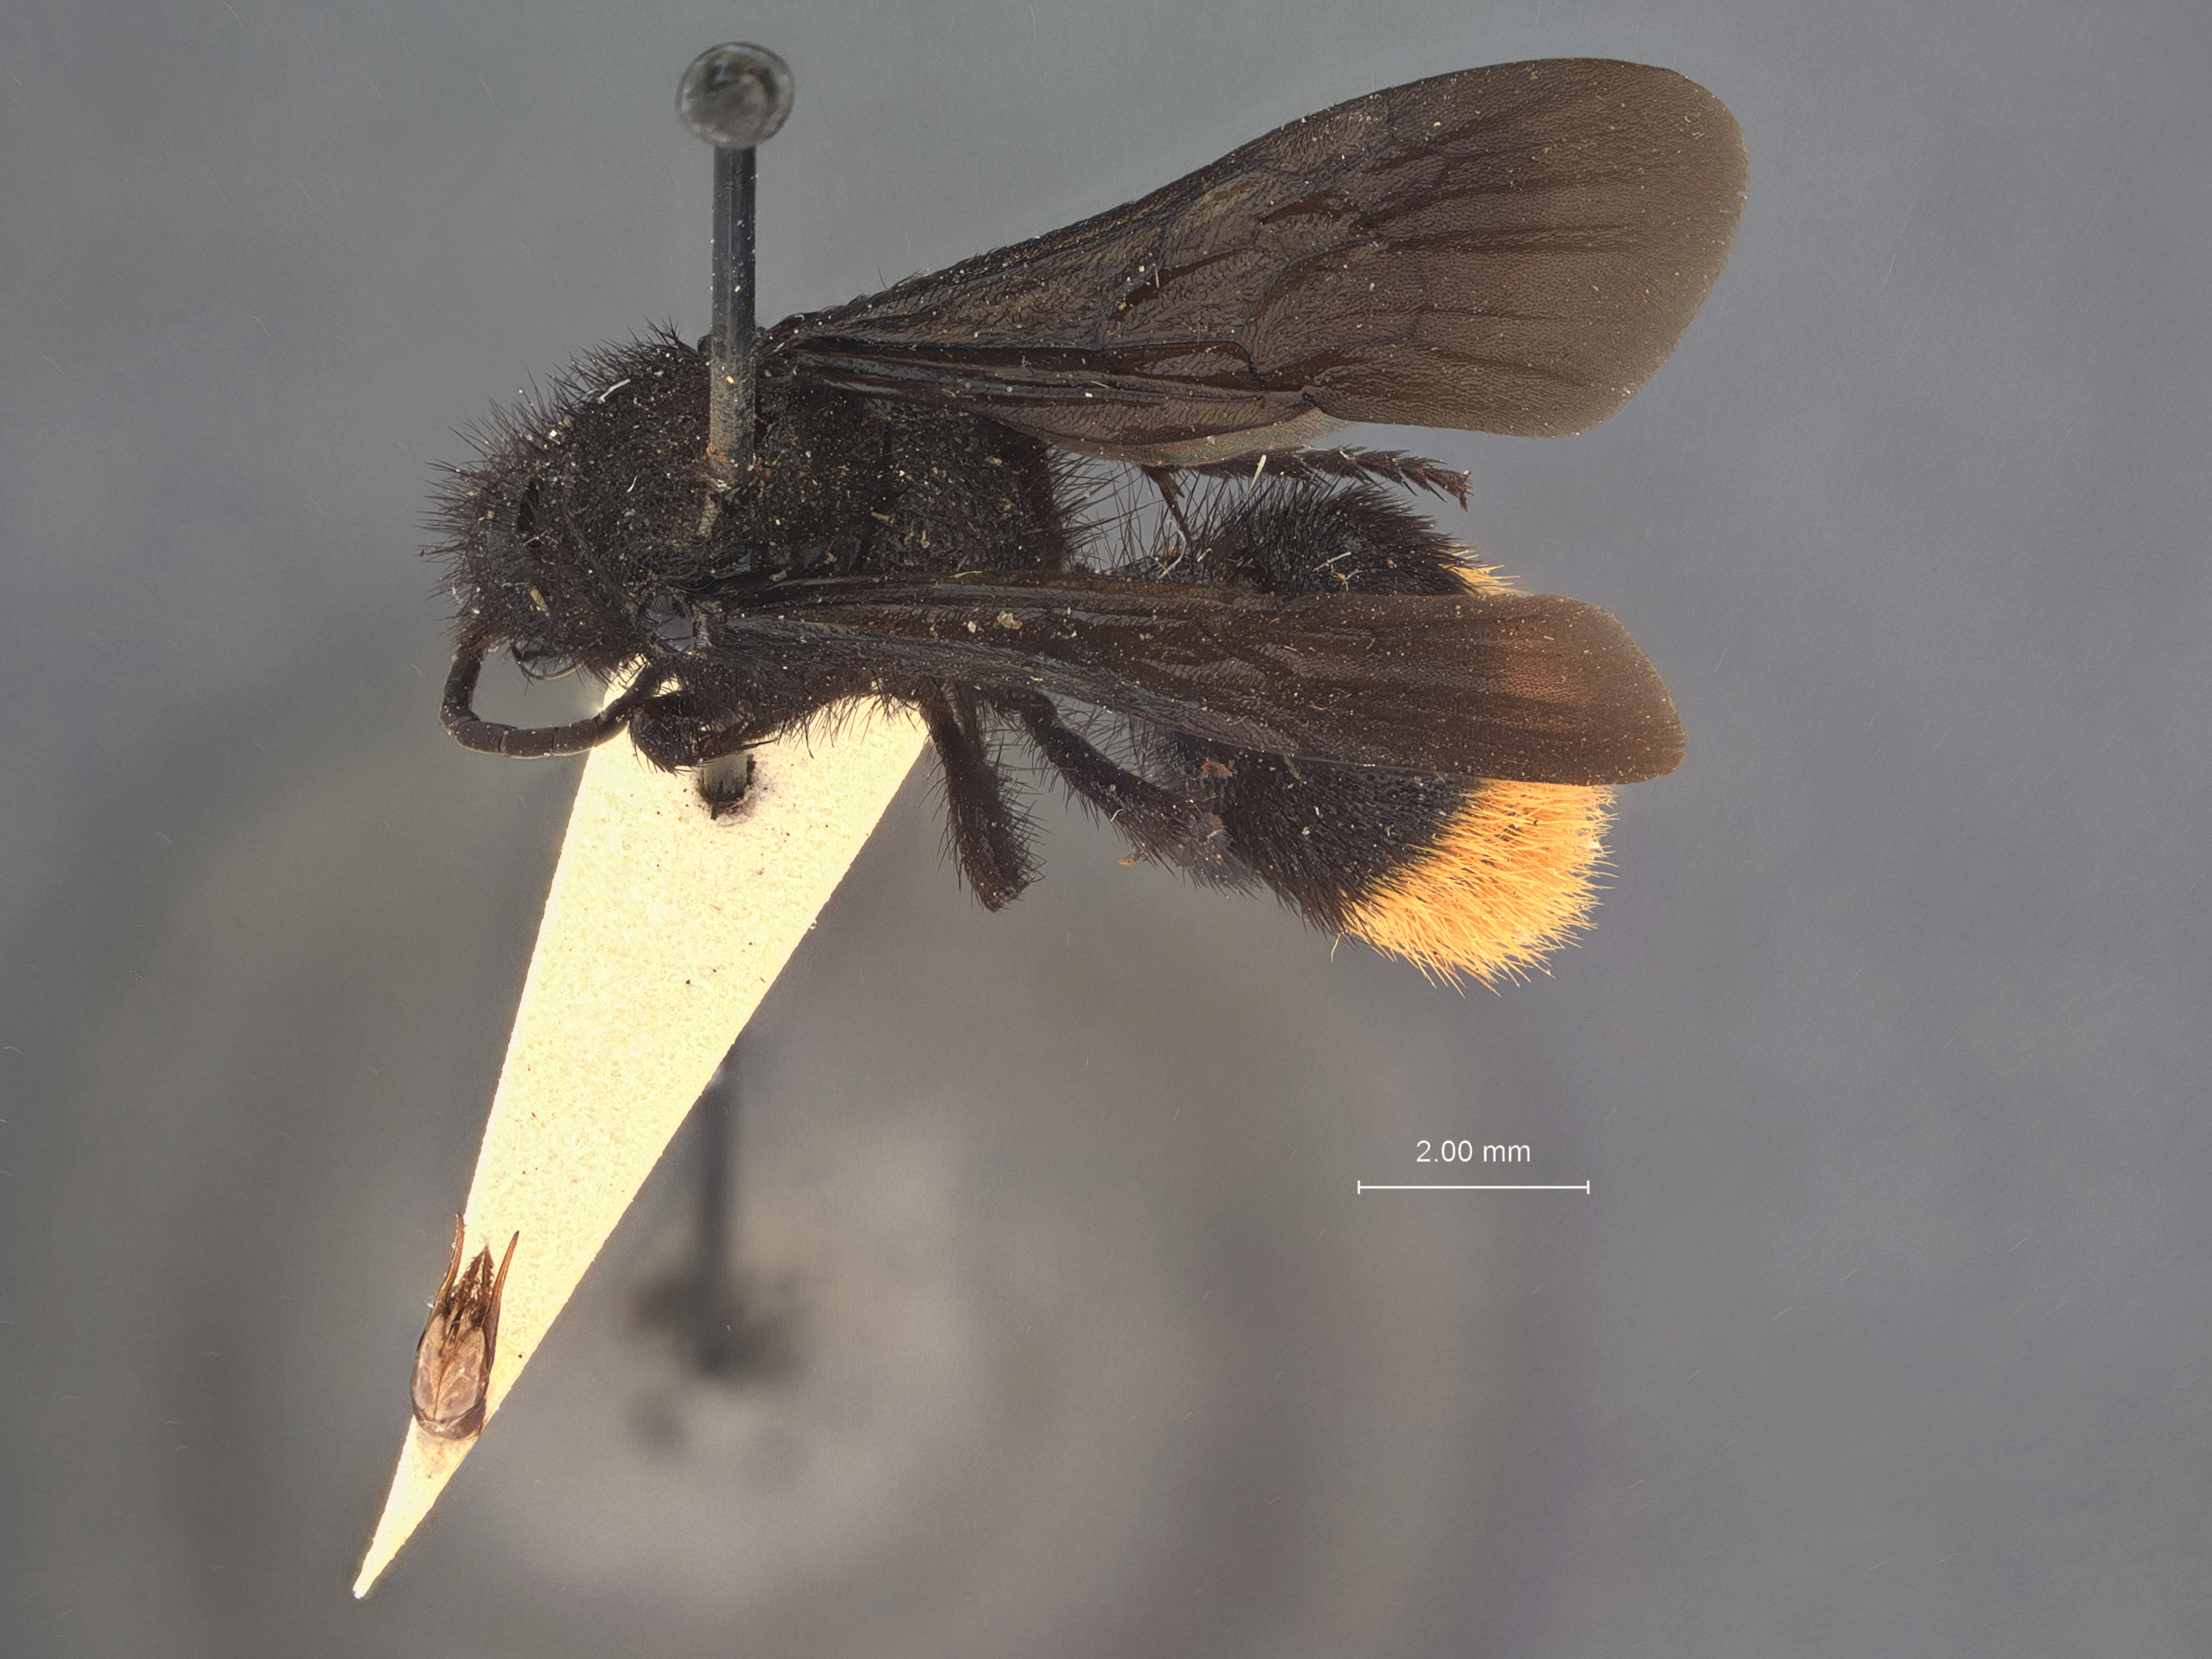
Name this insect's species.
Dasymutilla chisos
